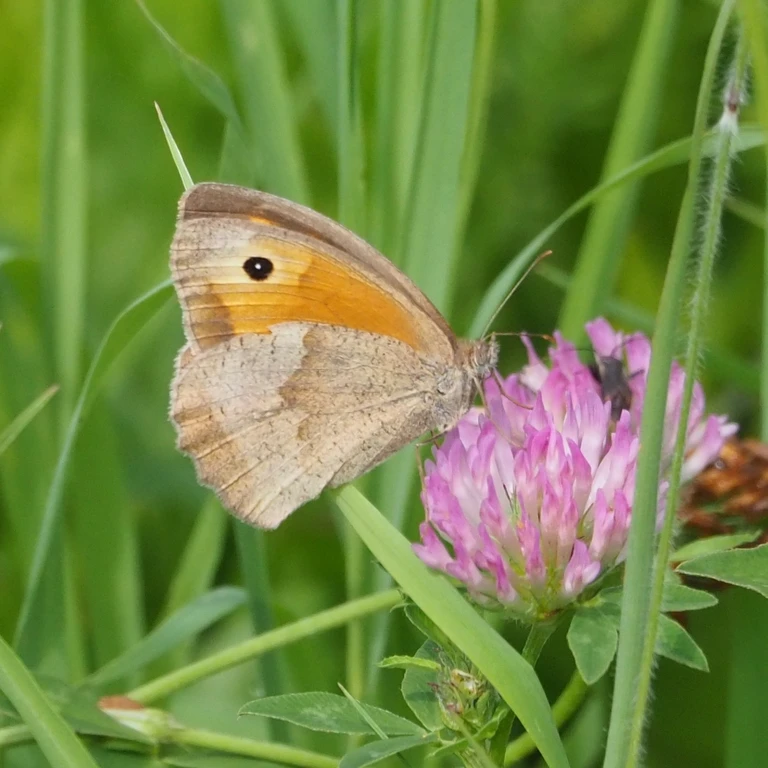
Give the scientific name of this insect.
Maniola jurtina
